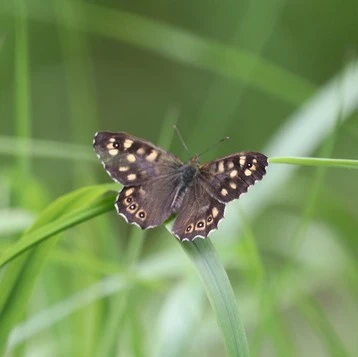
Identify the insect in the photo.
Pararge aegeria
